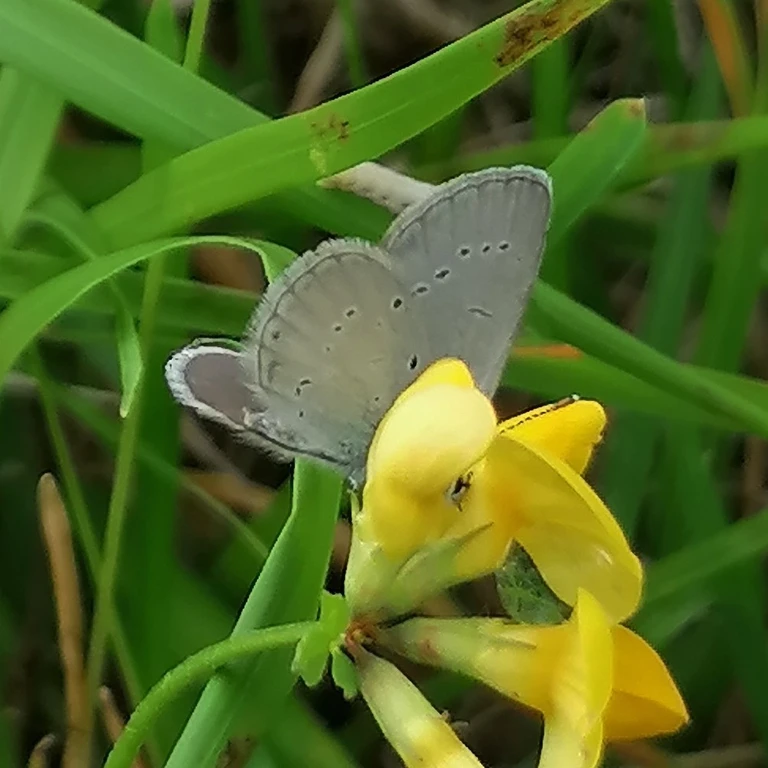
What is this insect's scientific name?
Cupido minimus
